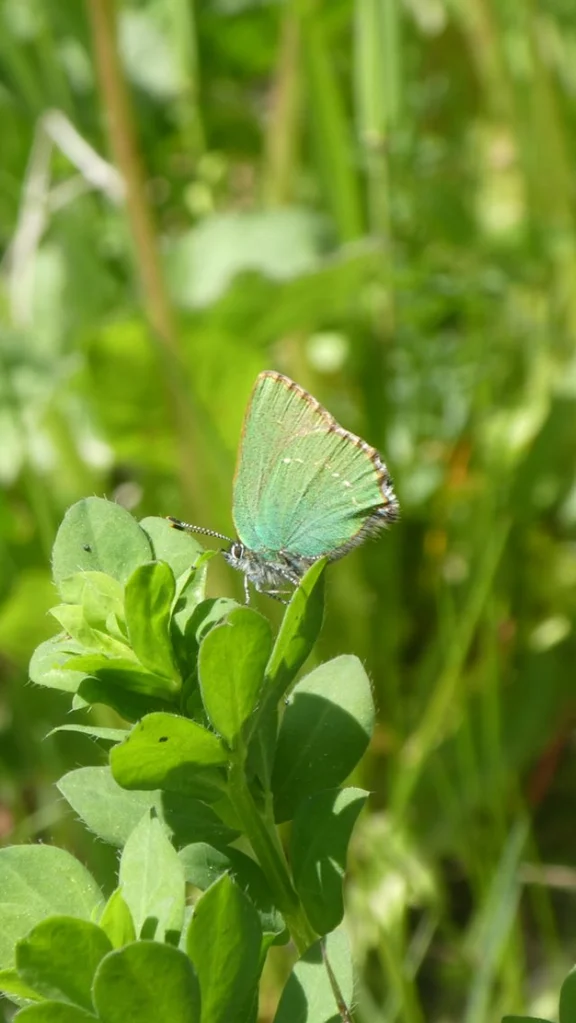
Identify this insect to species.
Callophrys rubi
